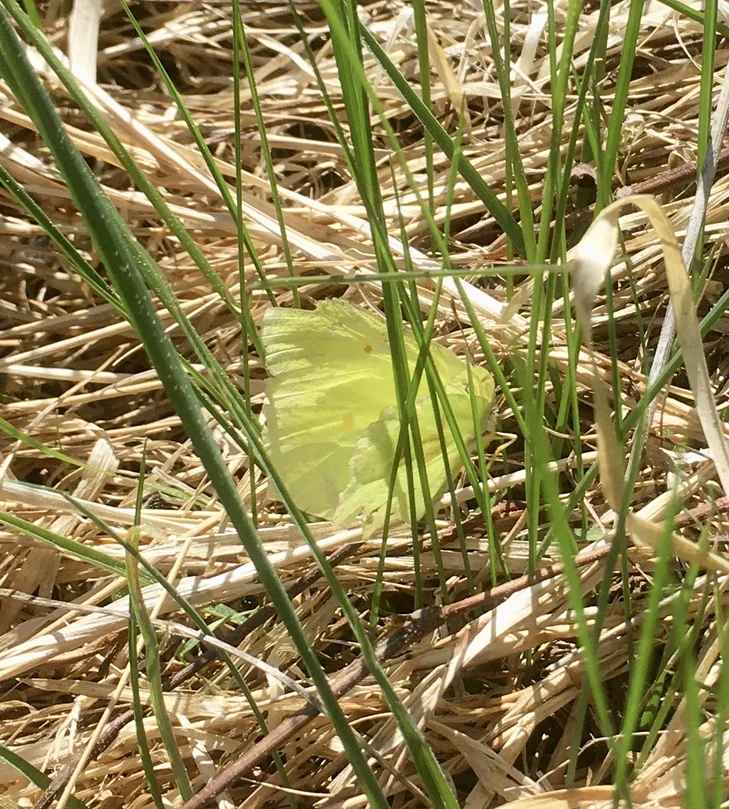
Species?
Gonepteryx rhamni
